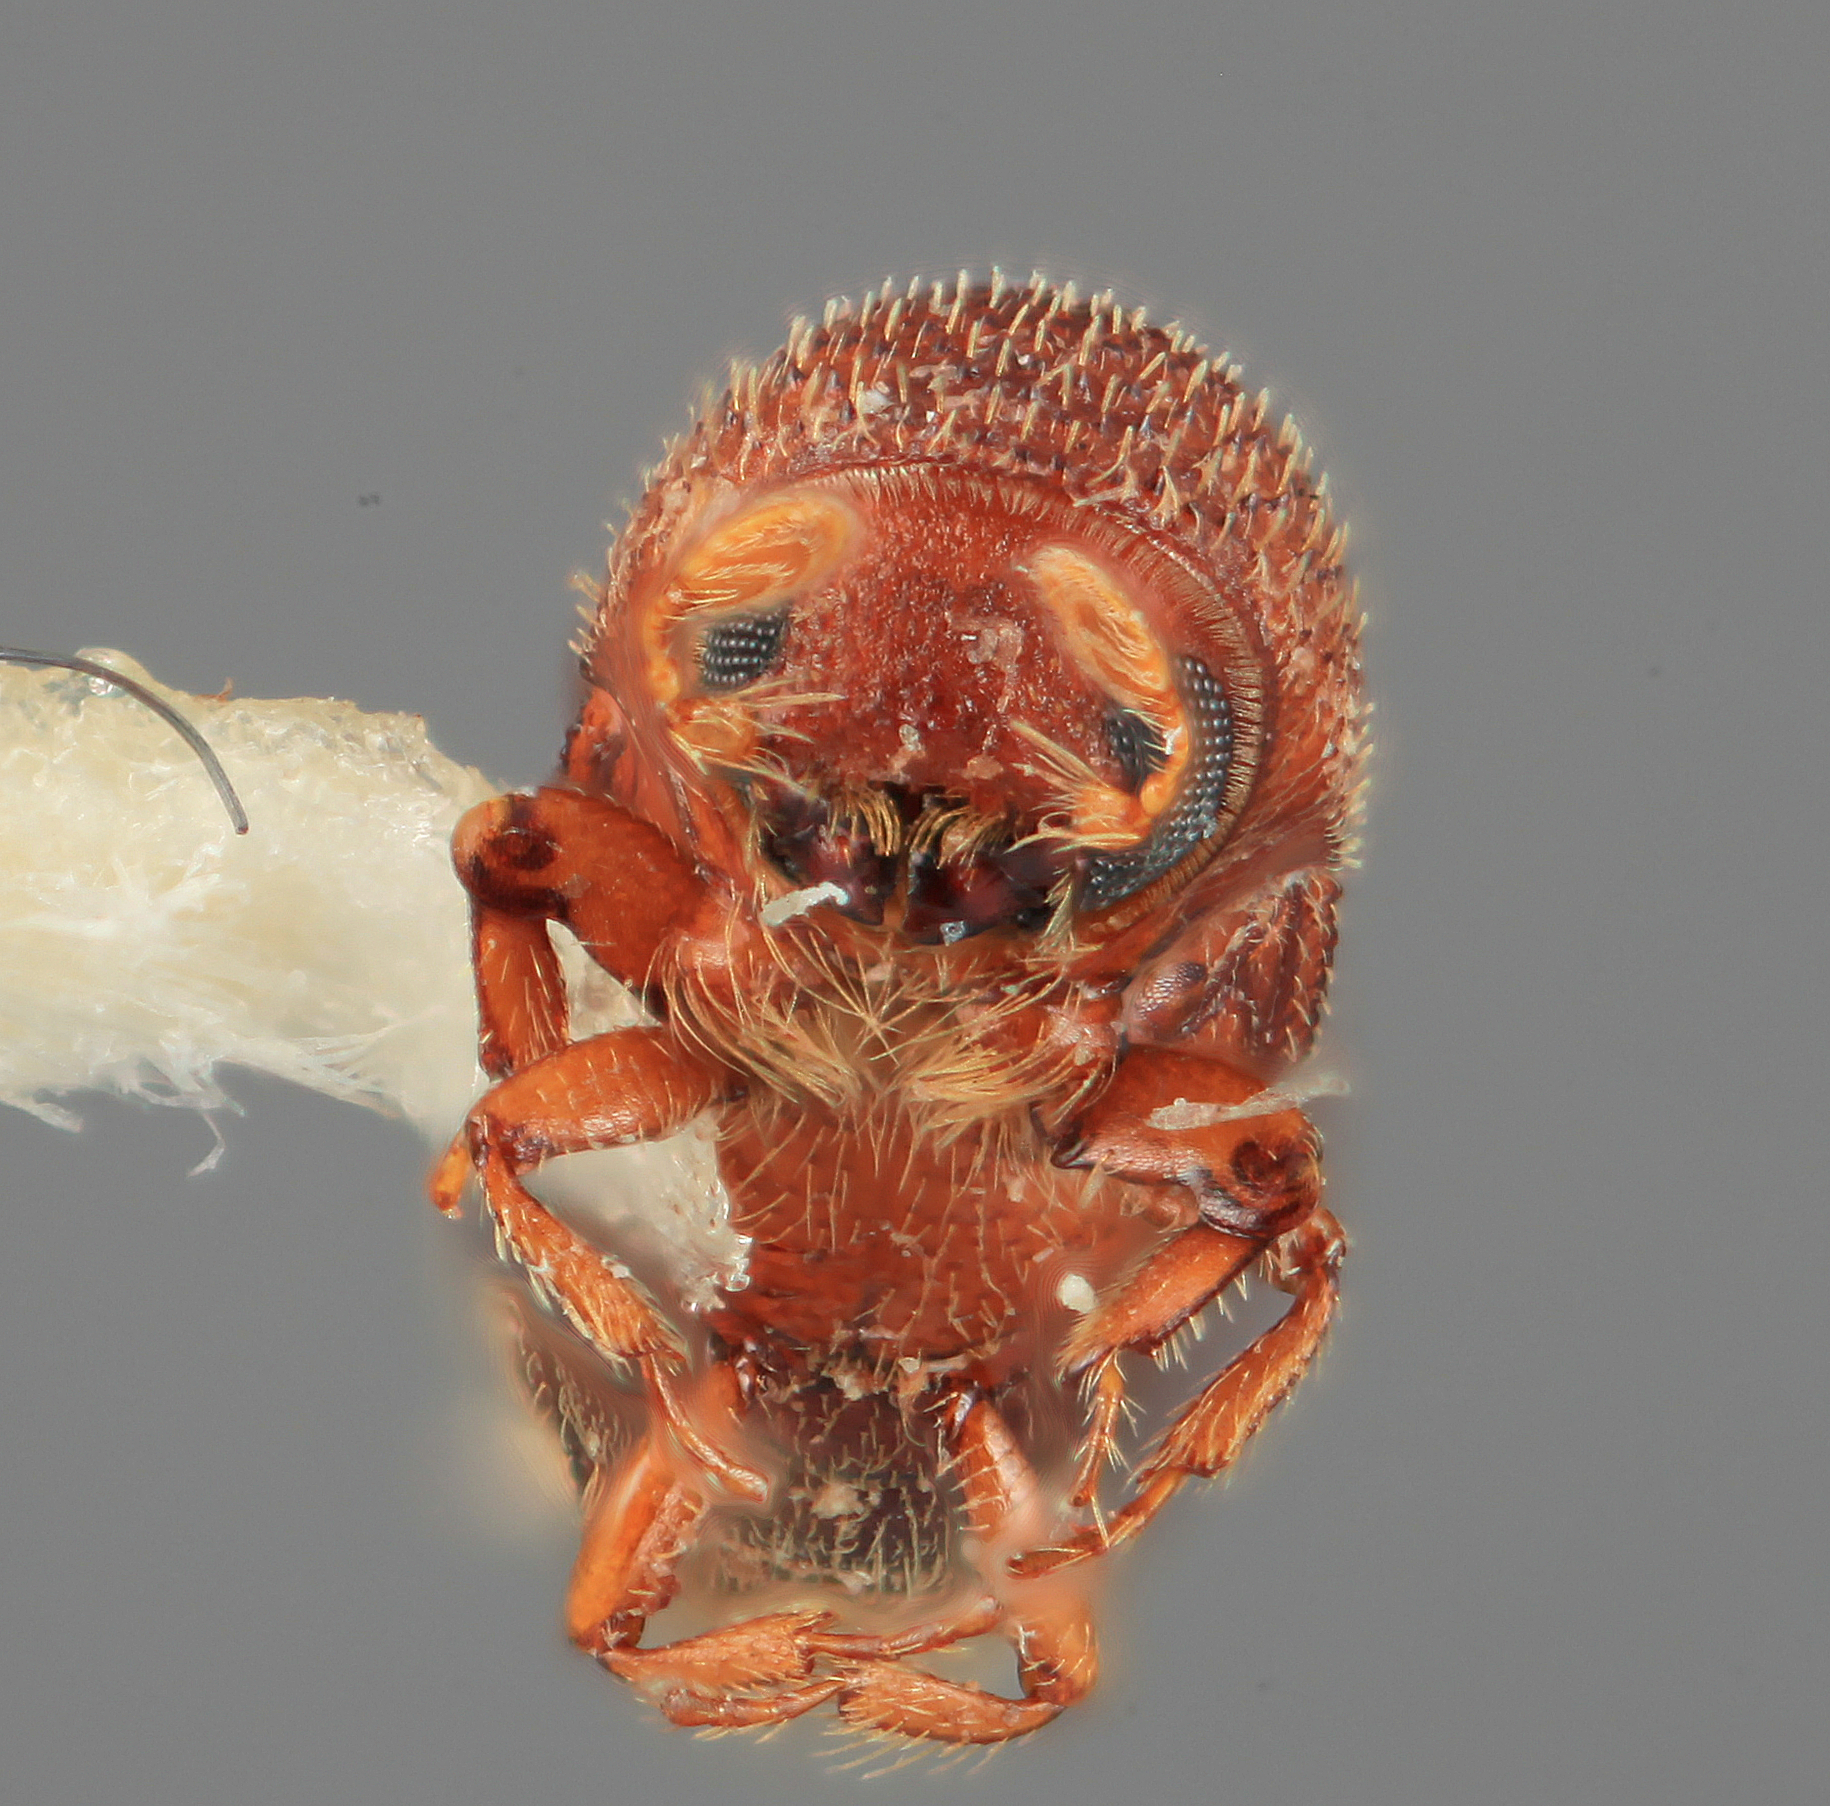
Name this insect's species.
Micracis tropicus
